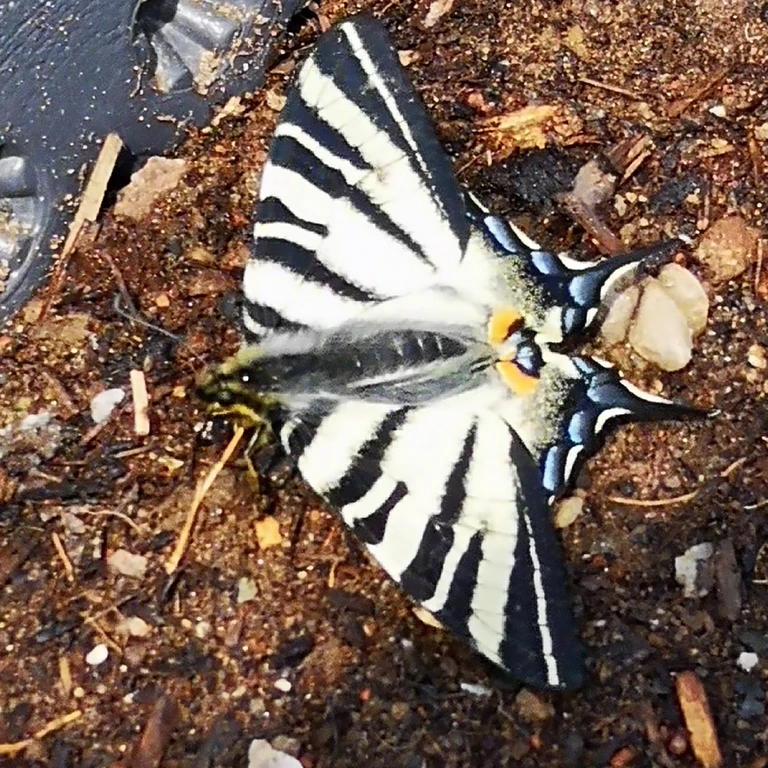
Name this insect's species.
Iphiclides podalirius
